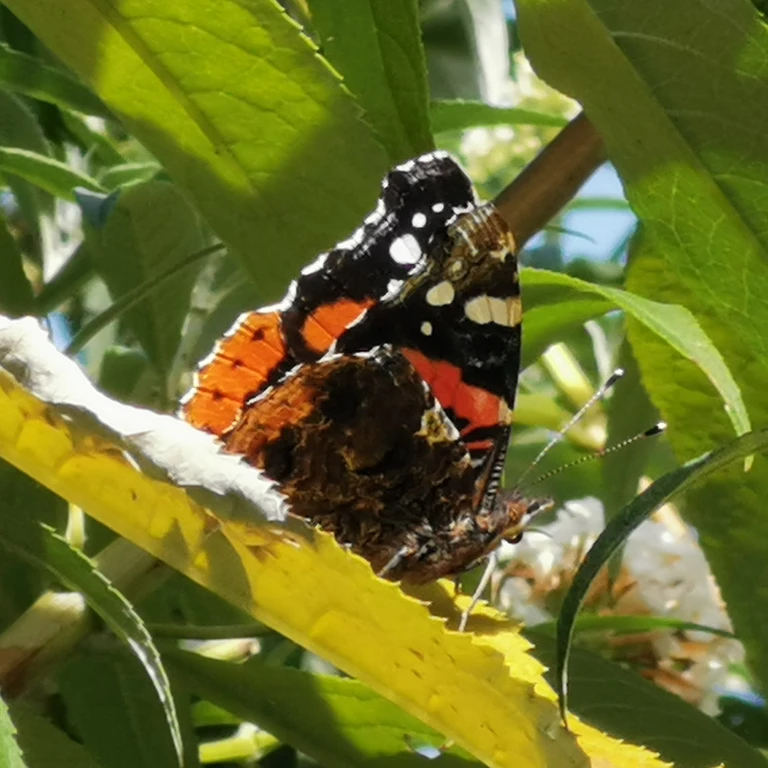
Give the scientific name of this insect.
Vanessa atalanta
